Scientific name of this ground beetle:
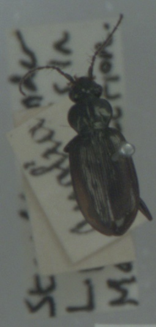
Loricera pilicornis
